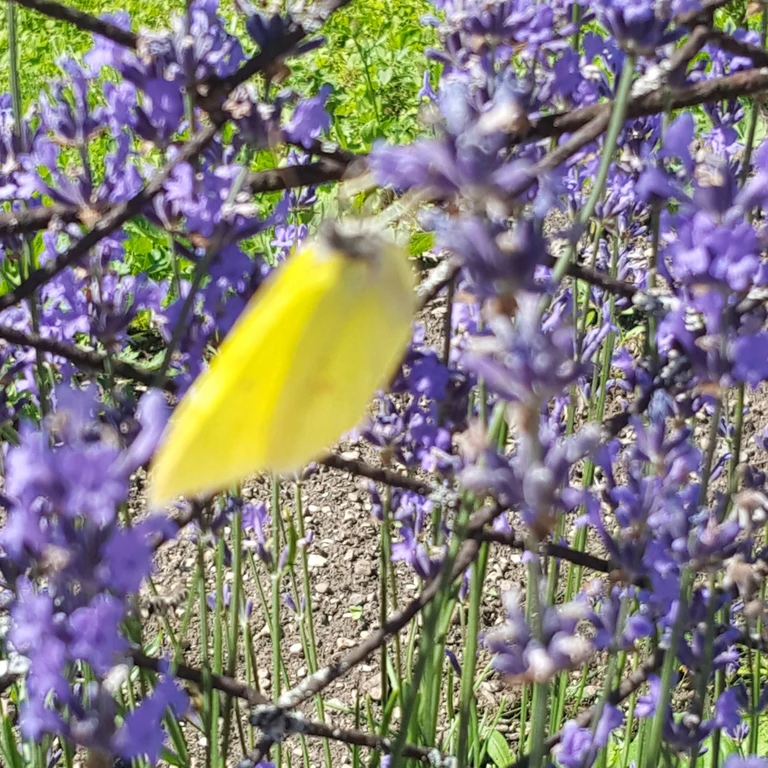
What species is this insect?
Gonepteryx rhamni
